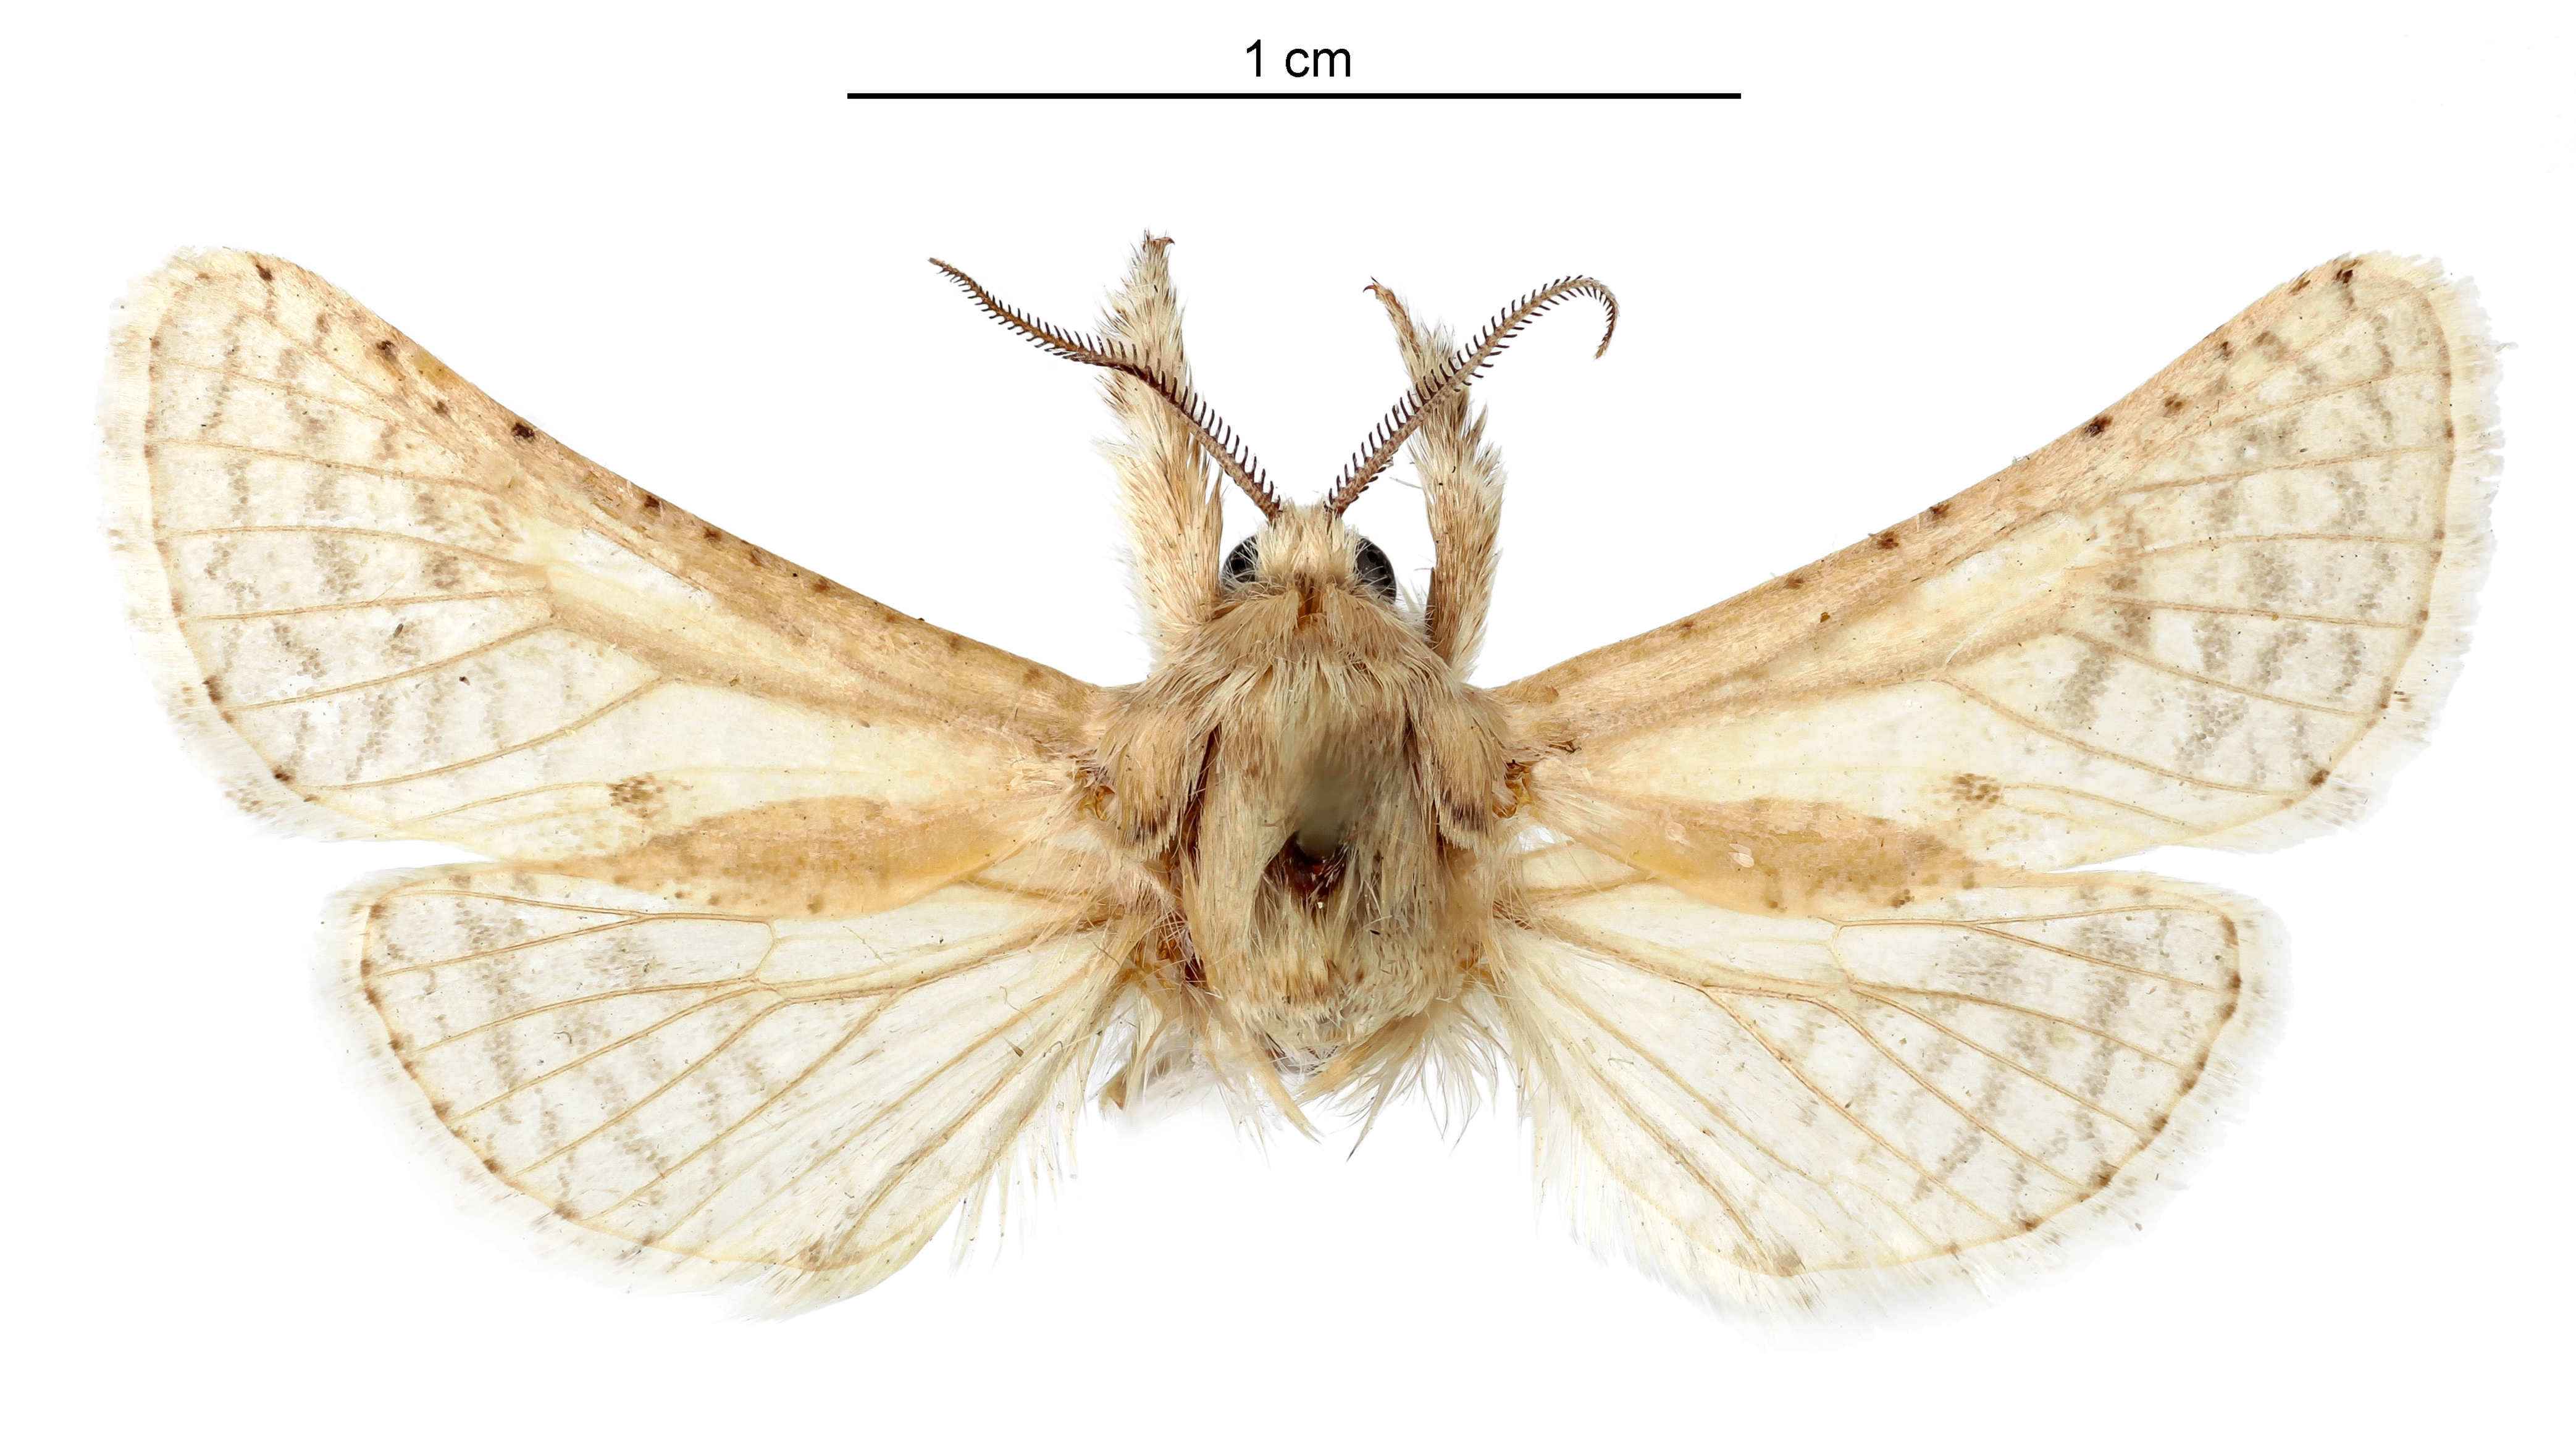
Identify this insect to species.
Givira carla
